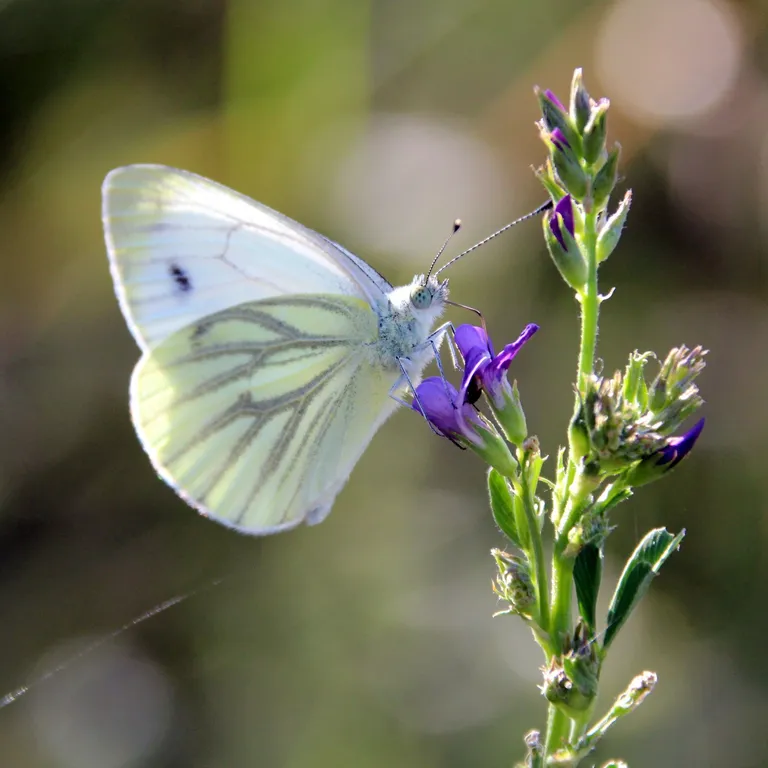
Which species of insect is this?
Pieris napi
